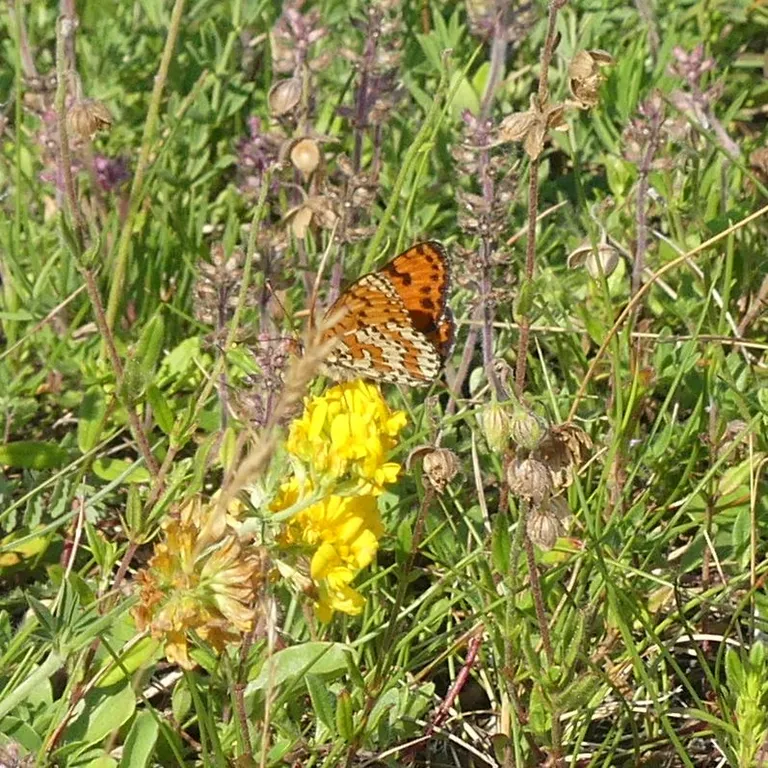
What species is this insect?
Melitaea didyma
